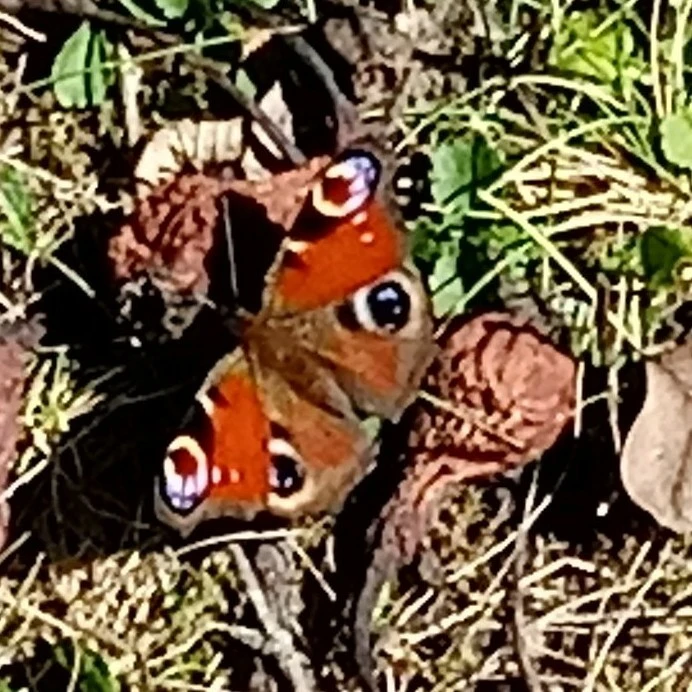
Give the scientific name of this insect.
Aglais io
